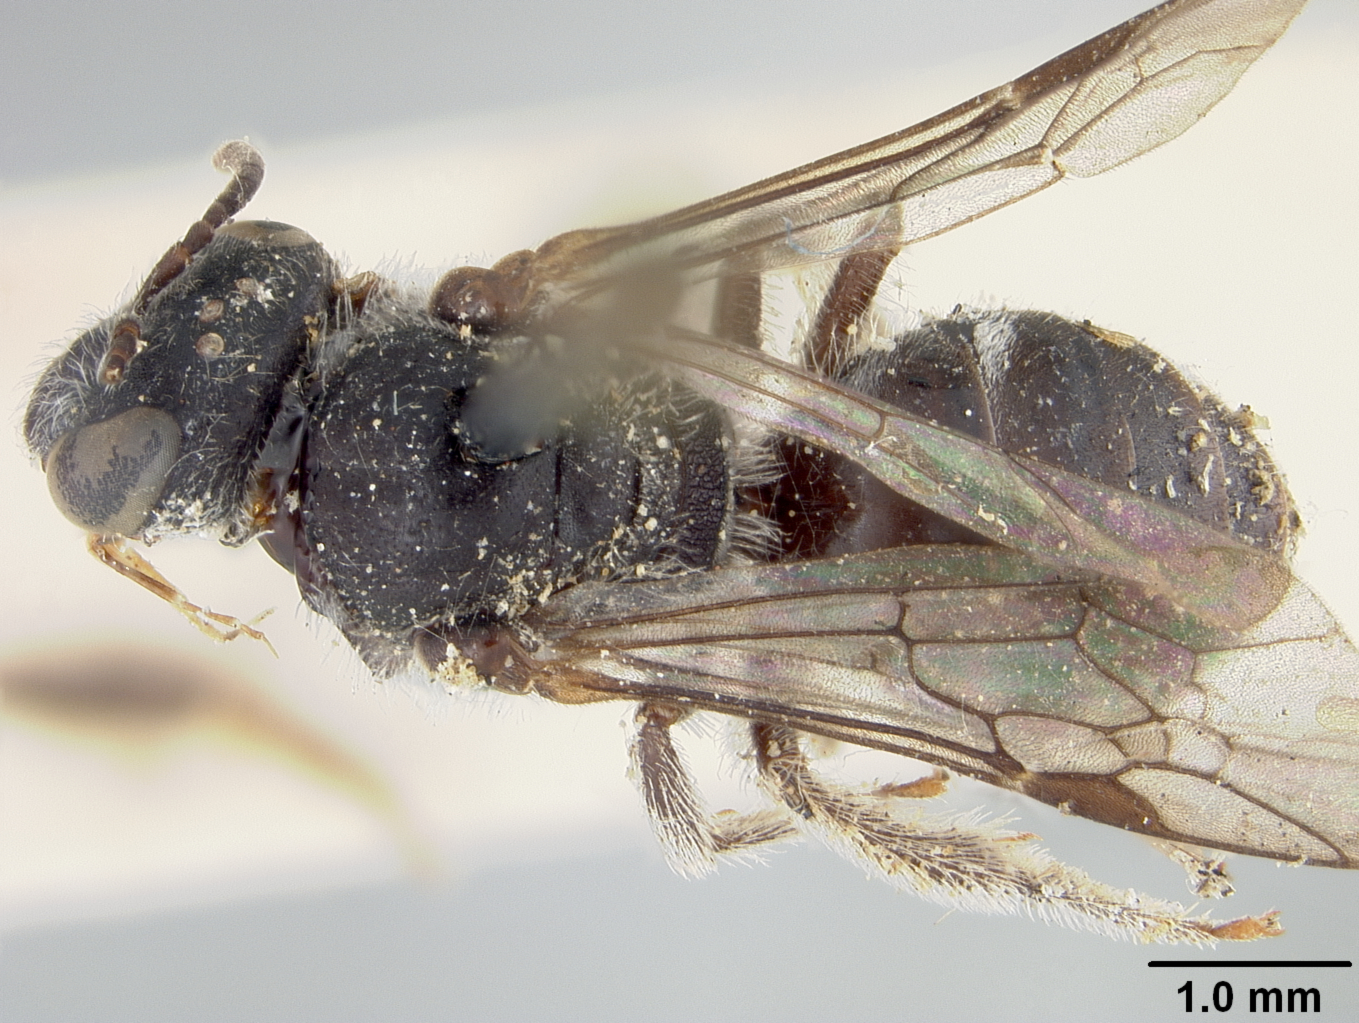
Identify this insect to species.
Halictus geigeriae
